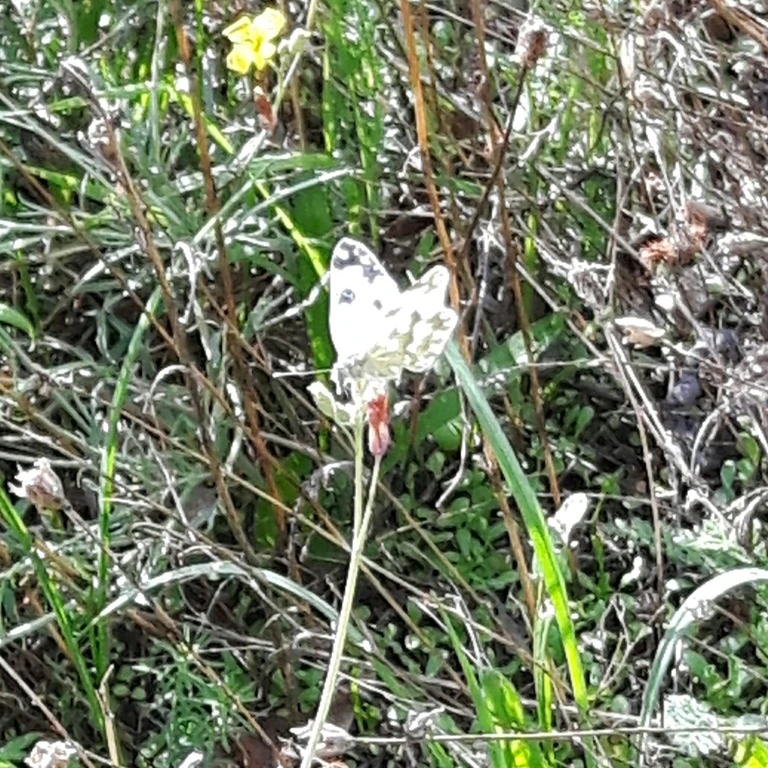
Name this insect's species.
Pontia edusa
